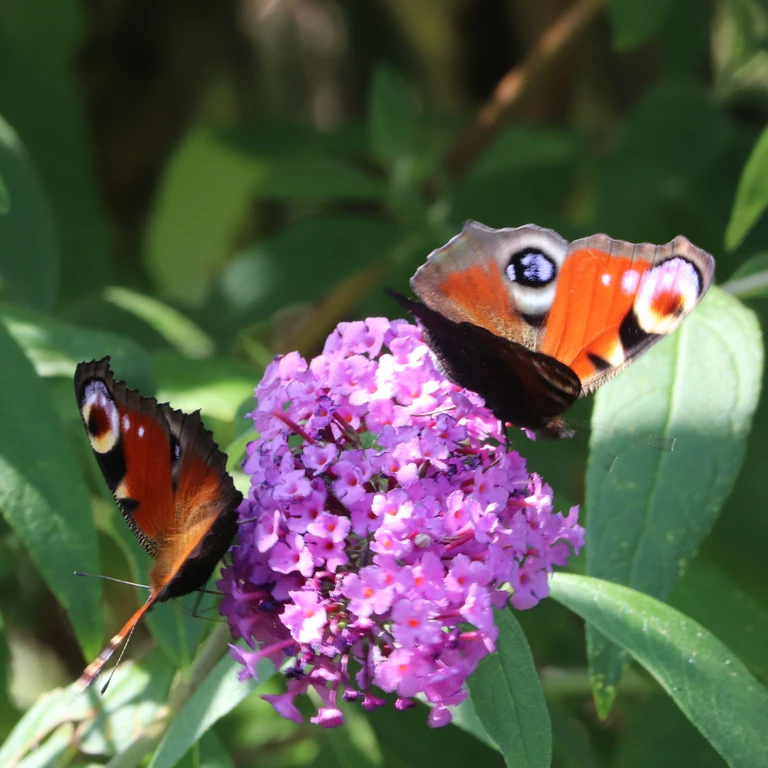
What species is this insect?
Aglais io
